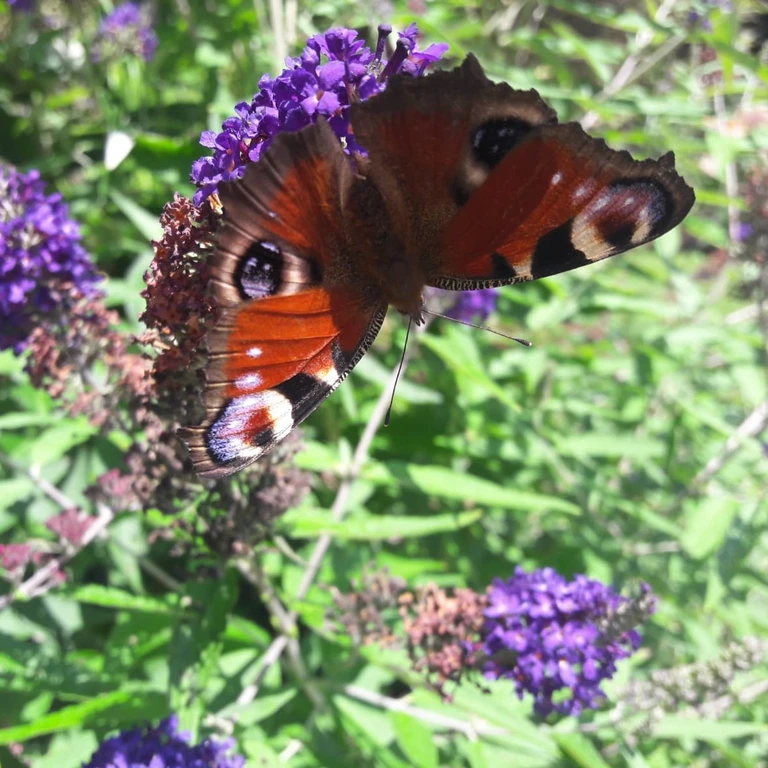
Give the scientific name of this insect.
Aglais io
